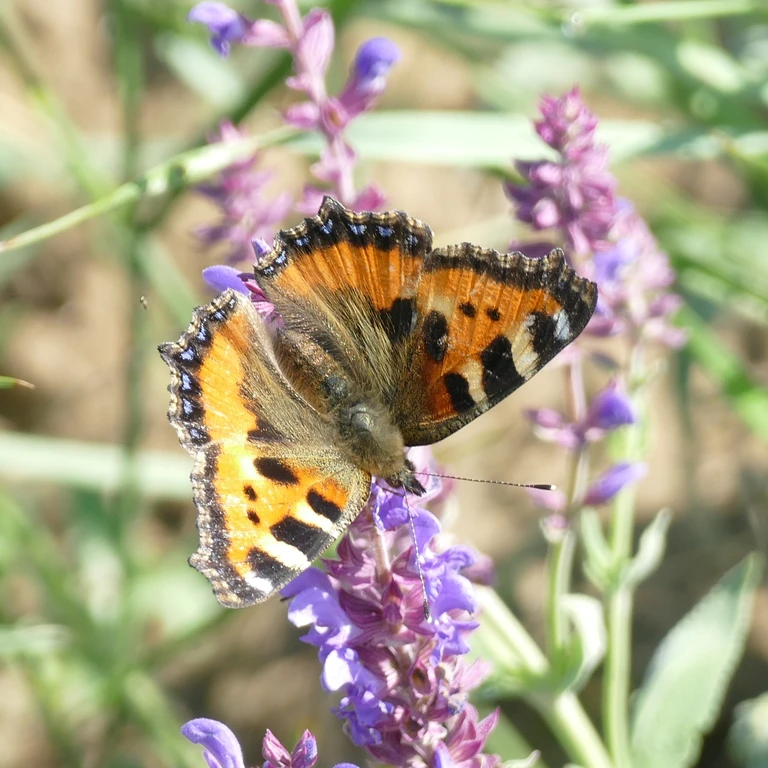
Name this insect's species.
Aglais urticae
